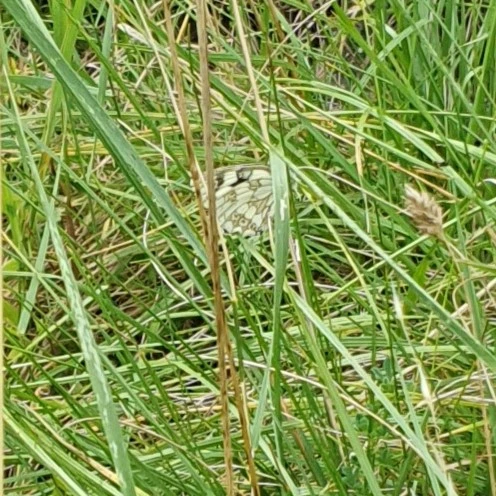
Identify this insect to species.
Melanargia galathea
